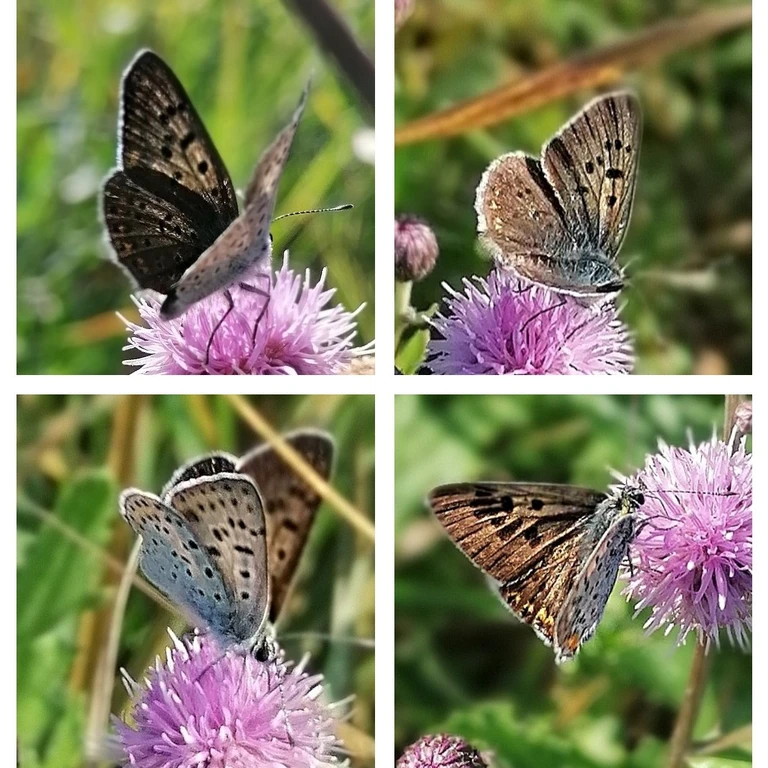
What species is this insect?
Lycaena tityrus (also Loweia tityrus)
